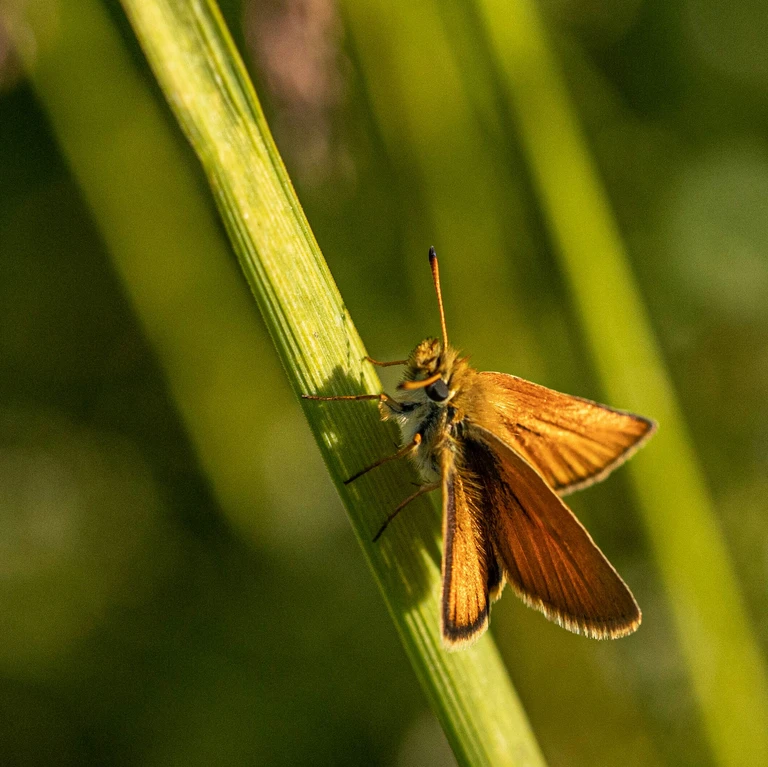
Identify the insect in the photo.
Thymelicus lineola
